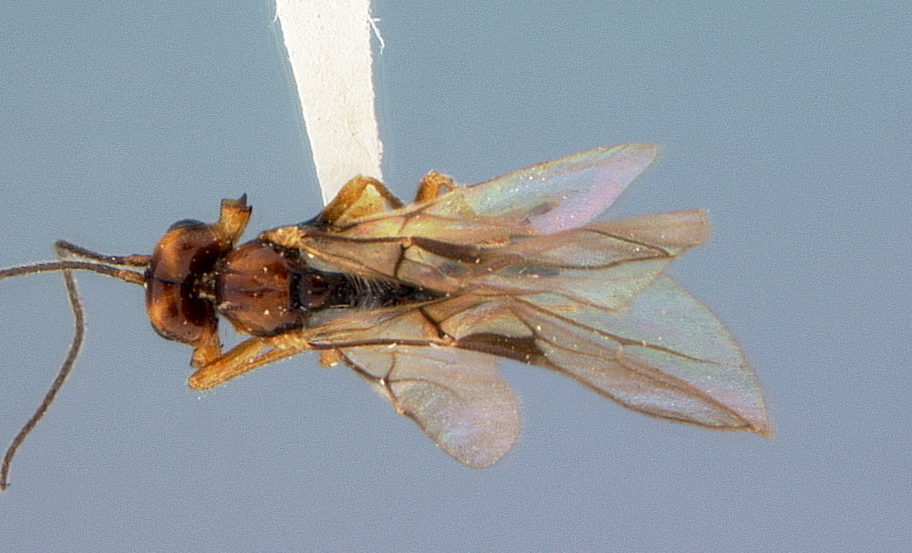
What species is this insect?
Phaenocarpa fervida
